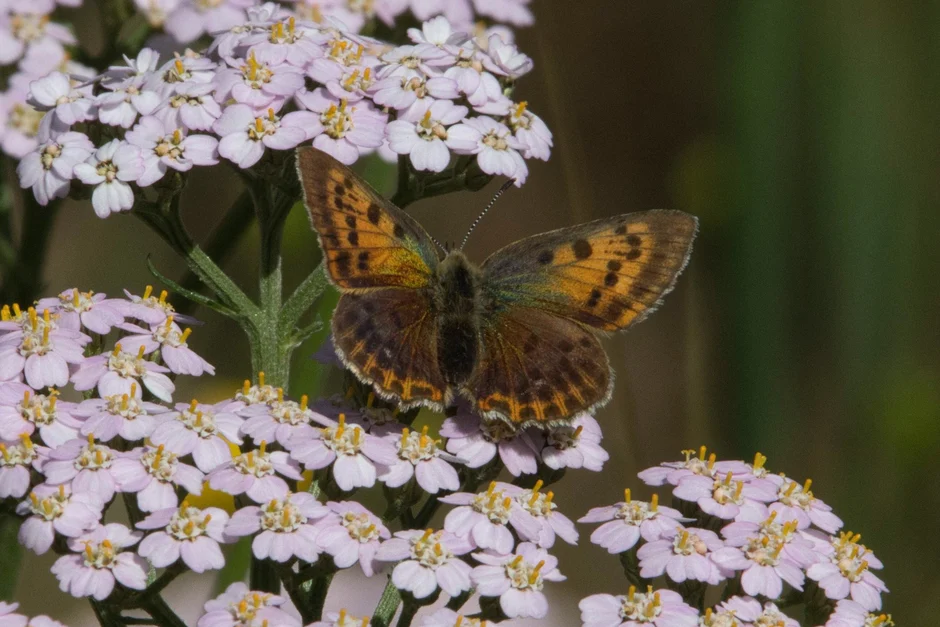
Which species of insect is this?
Lycaena virgaureae
